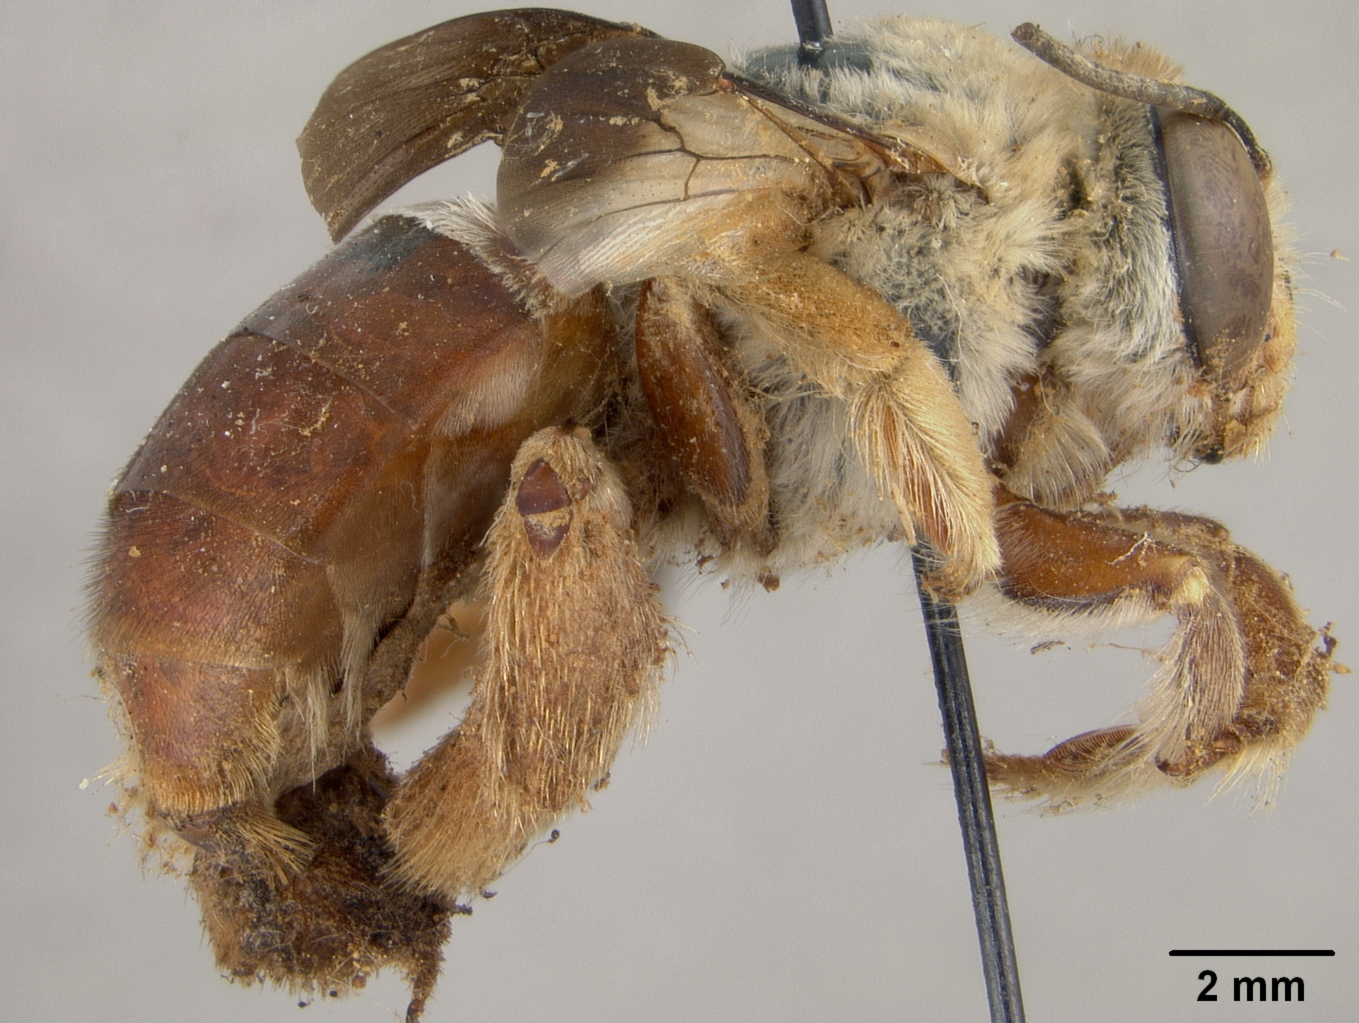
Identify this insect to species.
Centris bimaculata
